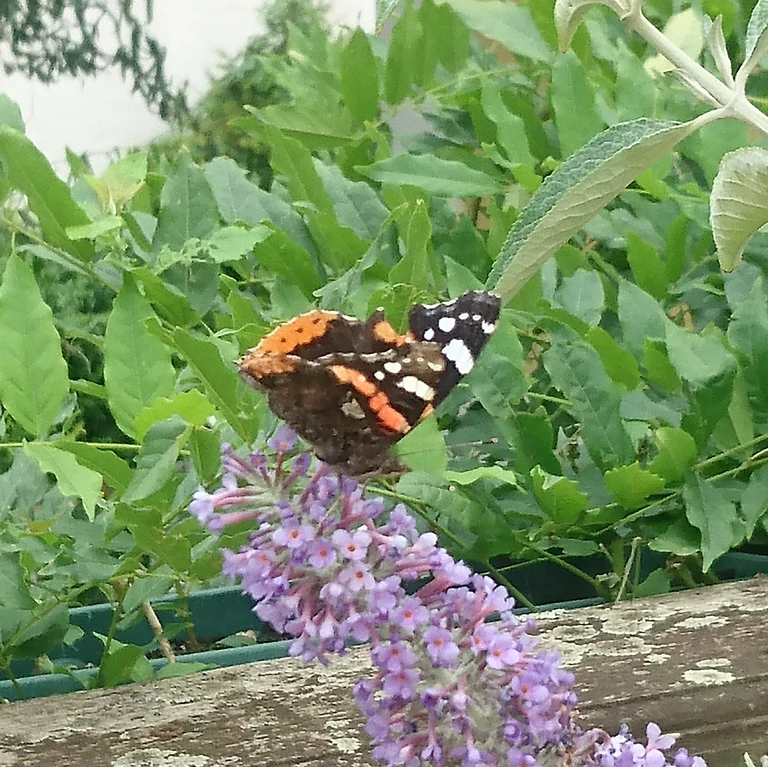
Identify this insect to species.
Vanessa atalanta
